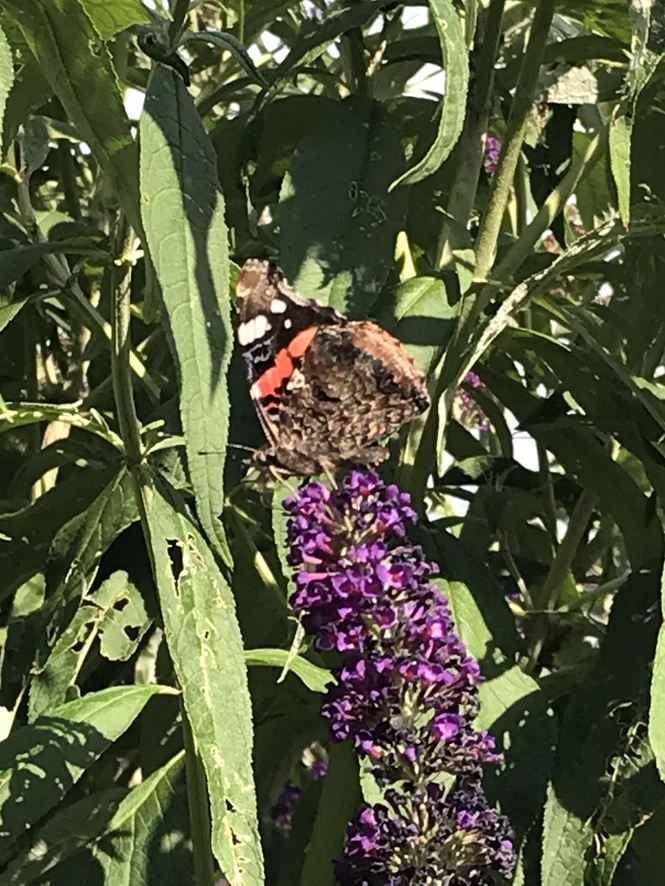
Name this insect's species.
Vanessa atalanta
